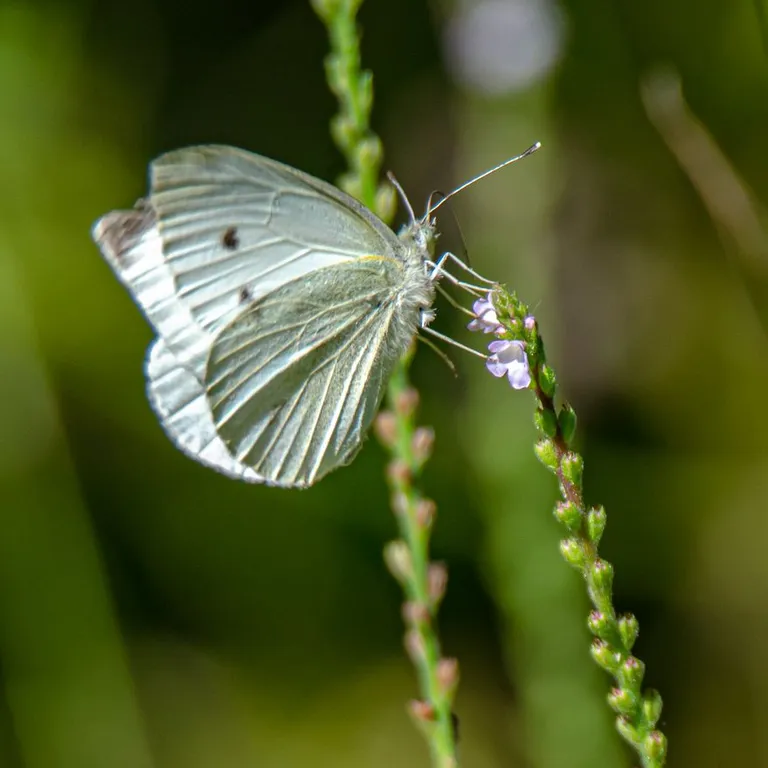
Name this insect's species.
Pieris rapae
